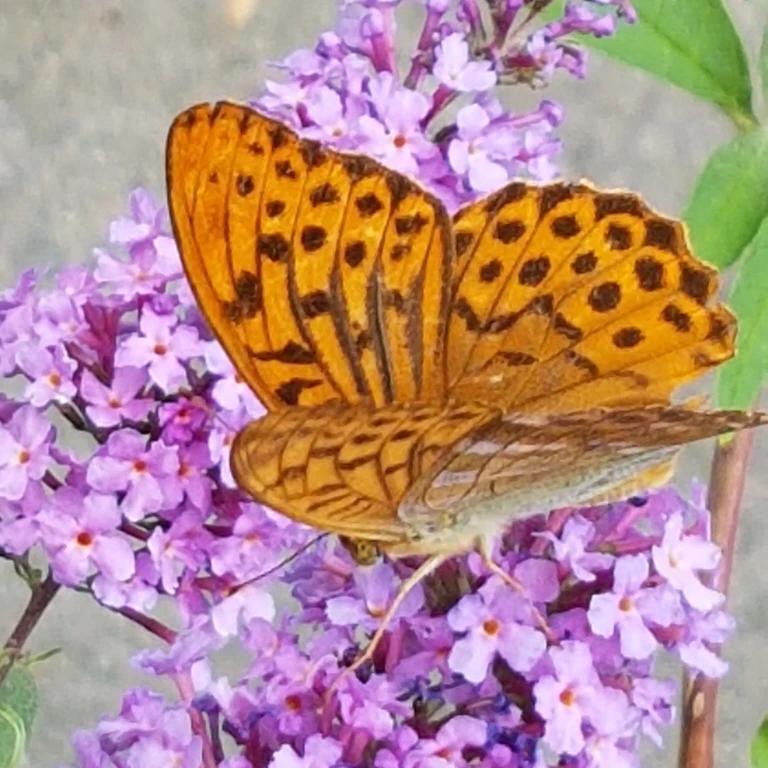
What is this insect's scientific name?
Argynnis paphia
